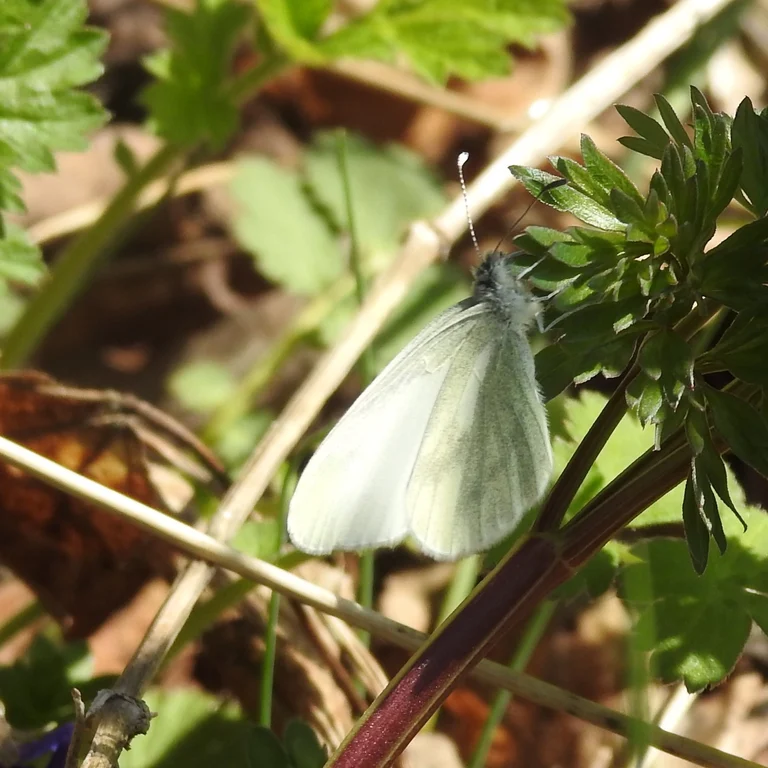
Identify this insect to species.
Leptidea sinapis/juvernica
